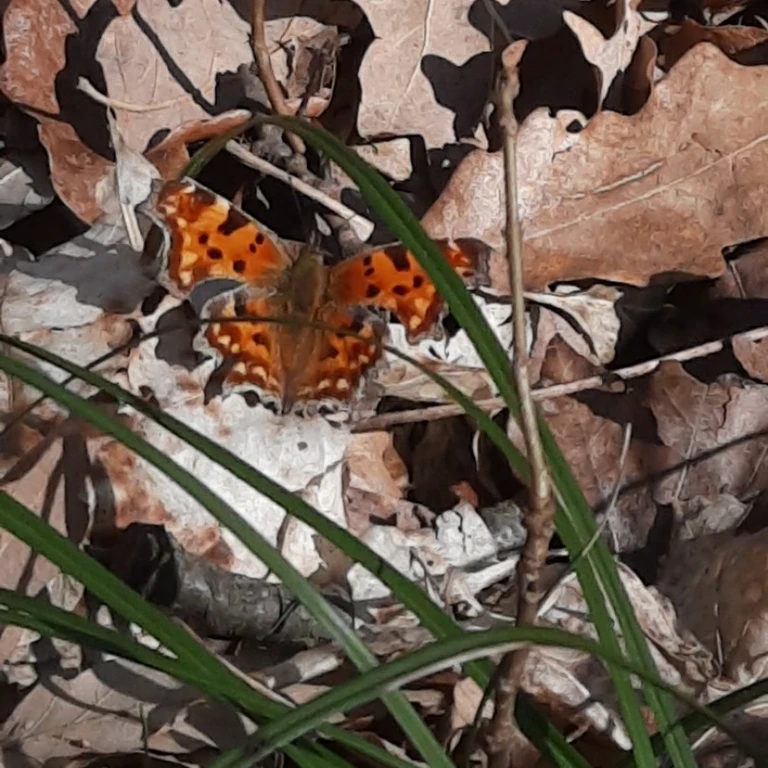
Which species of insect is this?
Polygonia c-album
